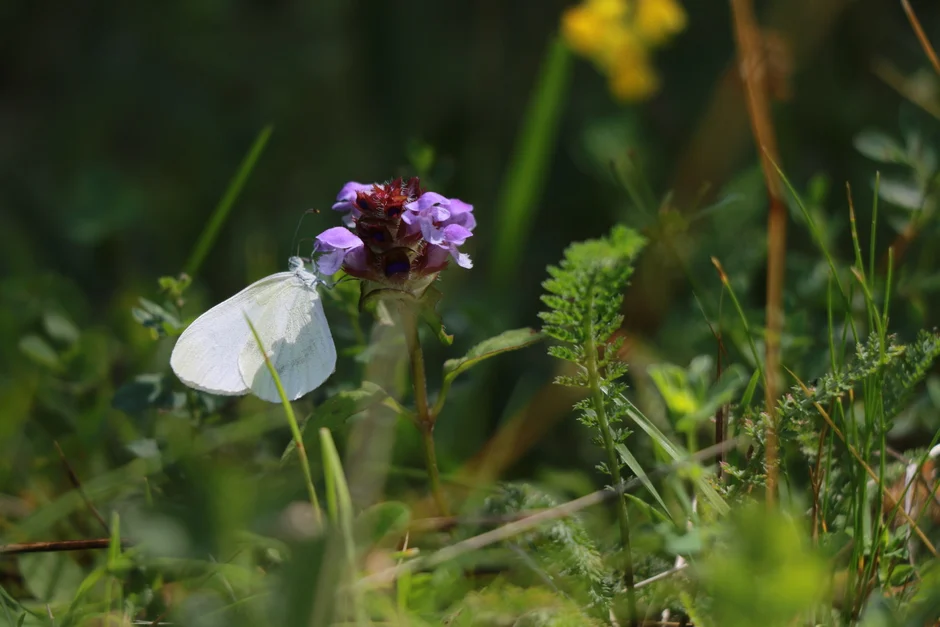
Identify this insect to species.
Leptidea sinapis/juvernica
